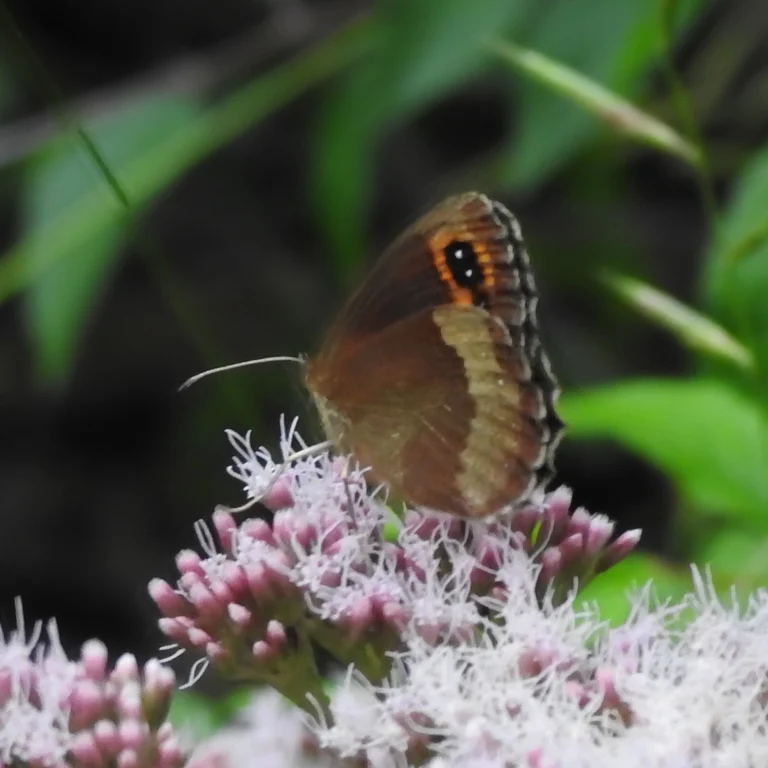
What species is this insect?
Erebia aethiops
